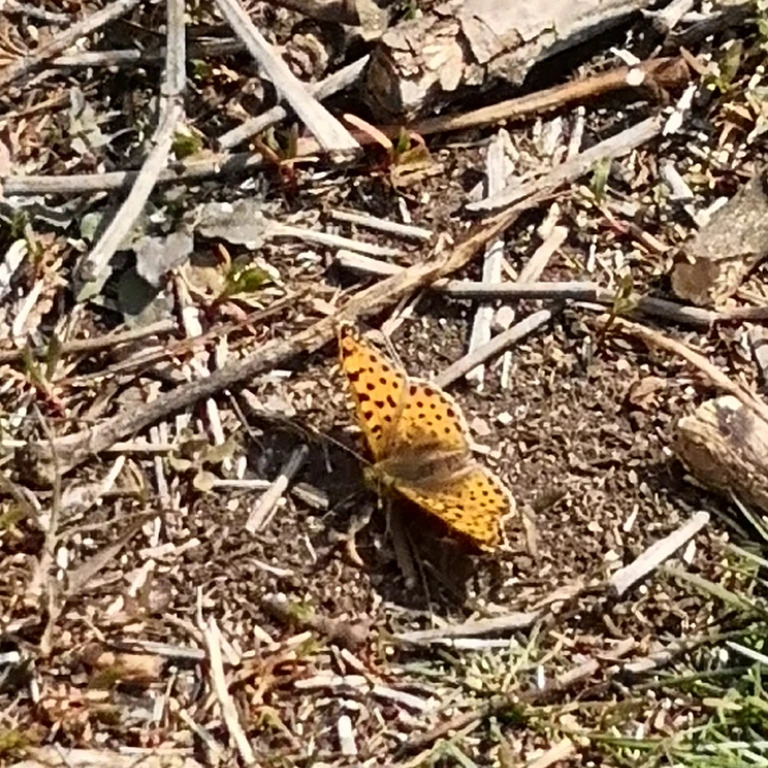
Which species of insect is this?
Issoria lathonia
